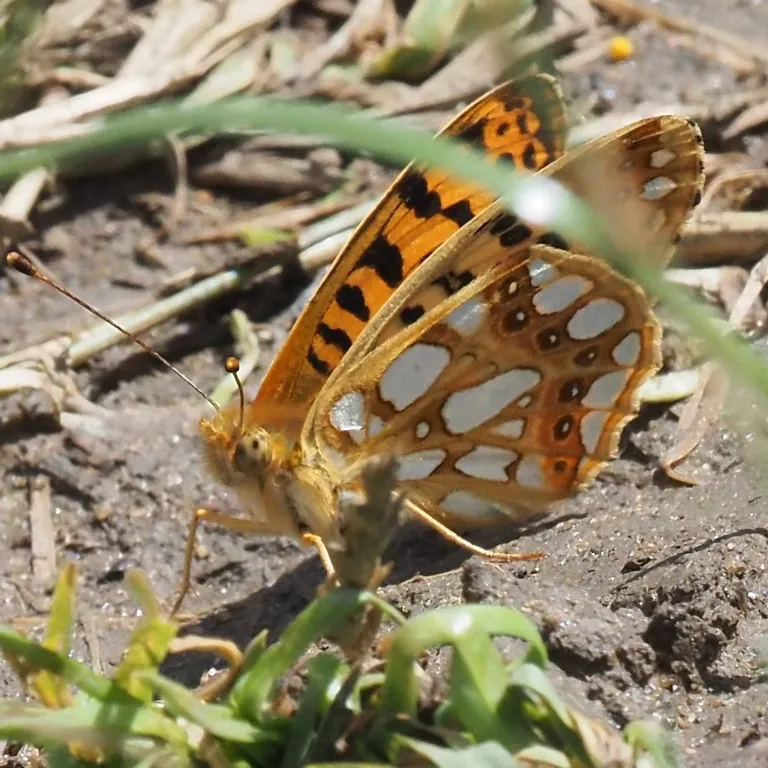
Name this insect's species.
Issoria lathonia
